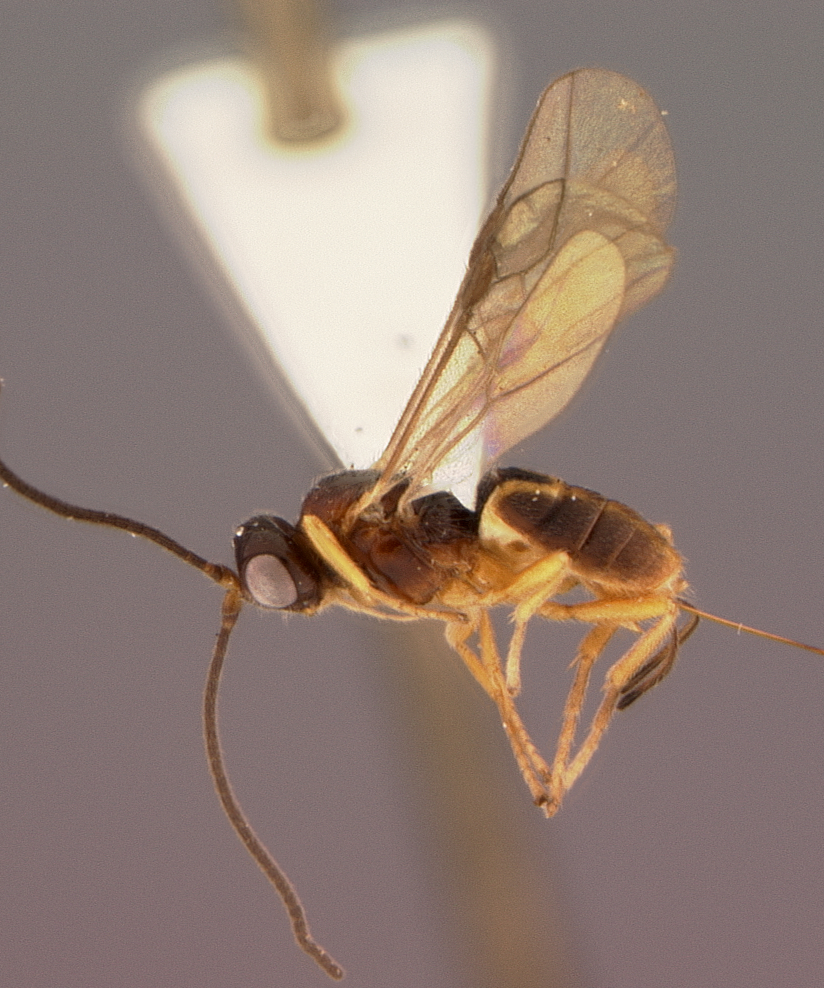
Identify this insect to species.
Bracon vau
